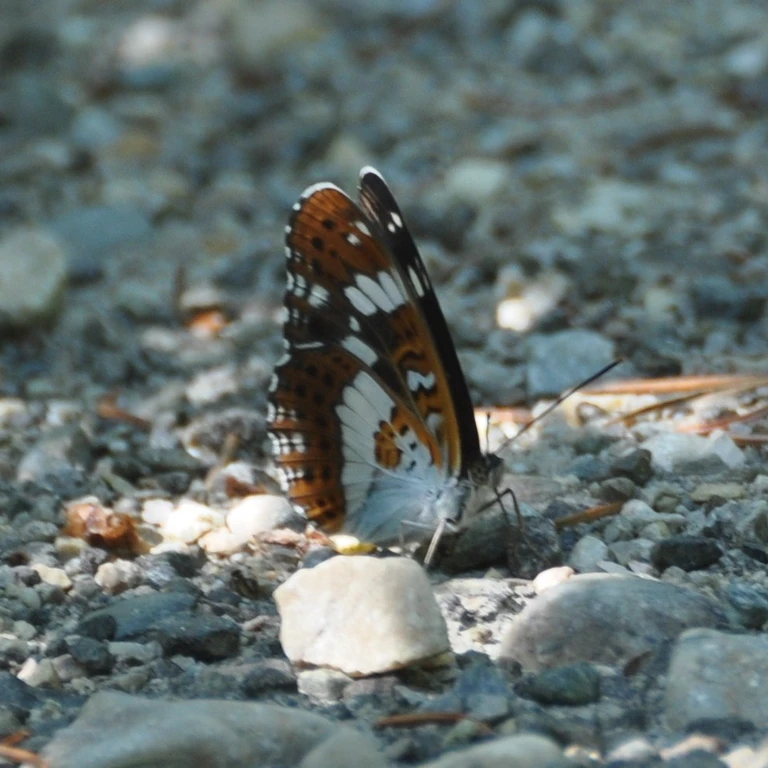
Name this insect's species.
Limenitis camilla (also Ladoga camilla)
